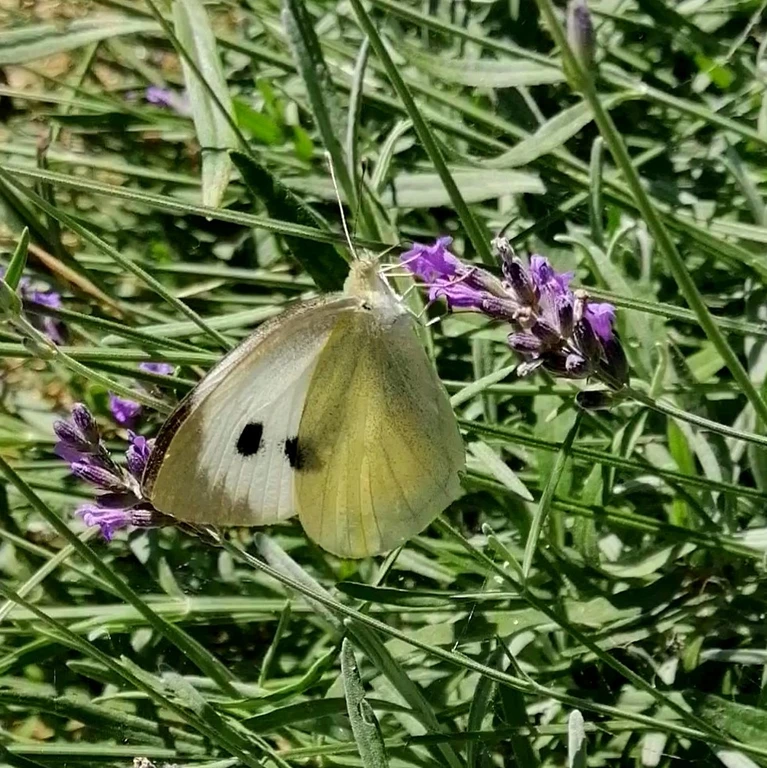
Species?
Pieris brassicae
